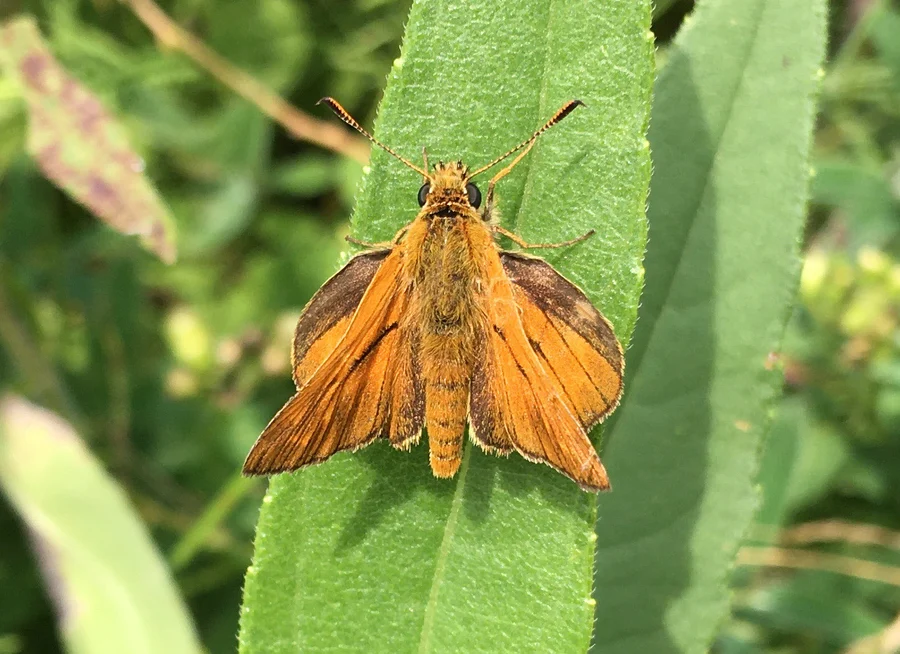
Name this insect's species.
Ochlodes sylvanus (also Ochlodes venata)
